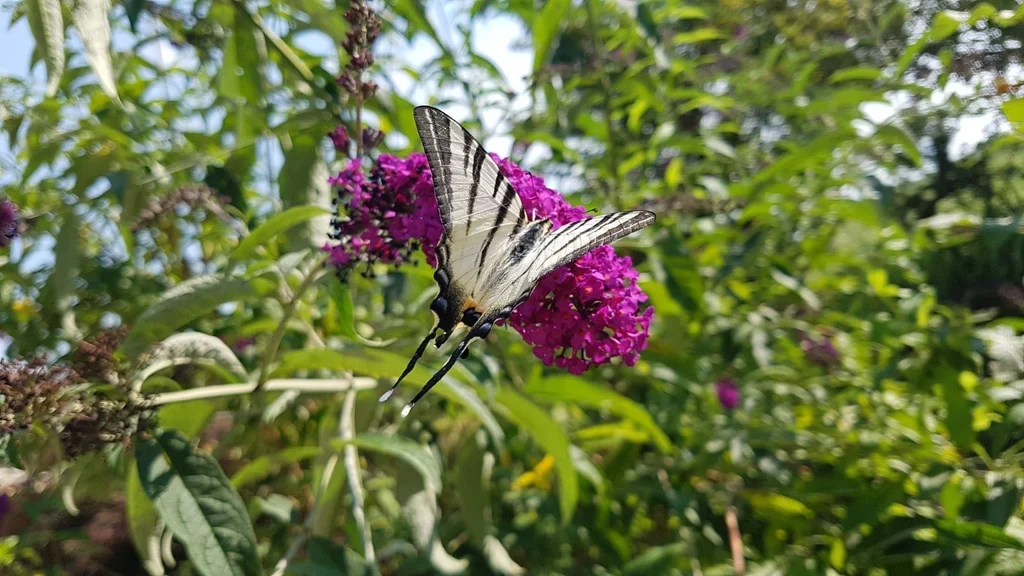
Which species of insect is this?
Iphiclides podalirius
